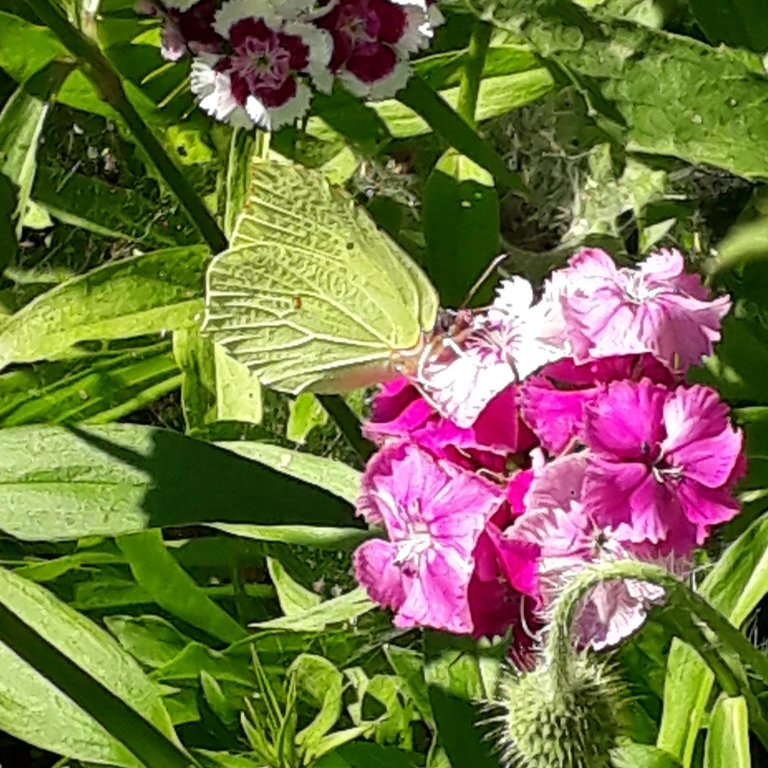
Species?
Gonepteryx rhamni
